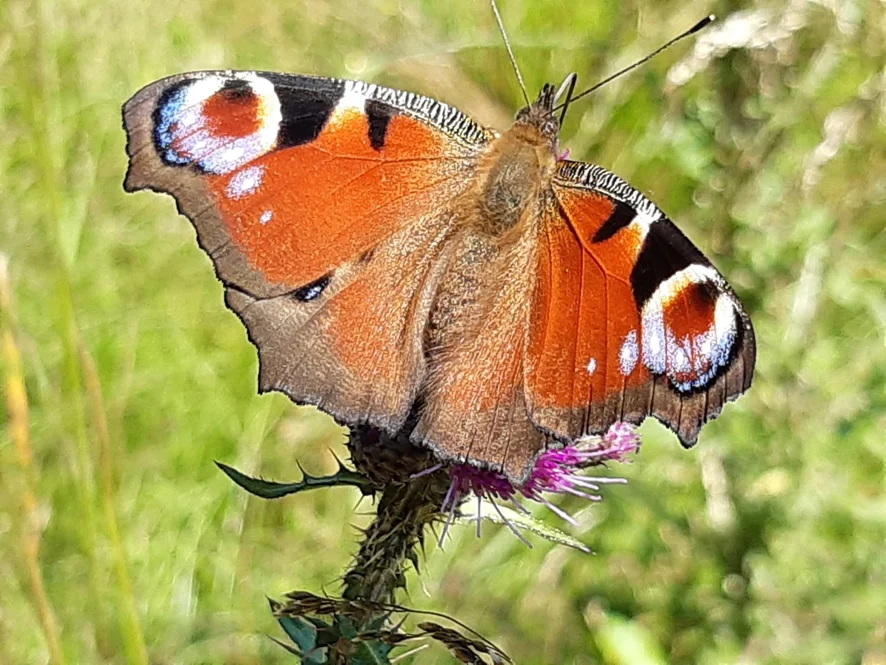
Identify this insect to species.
Aglais io
